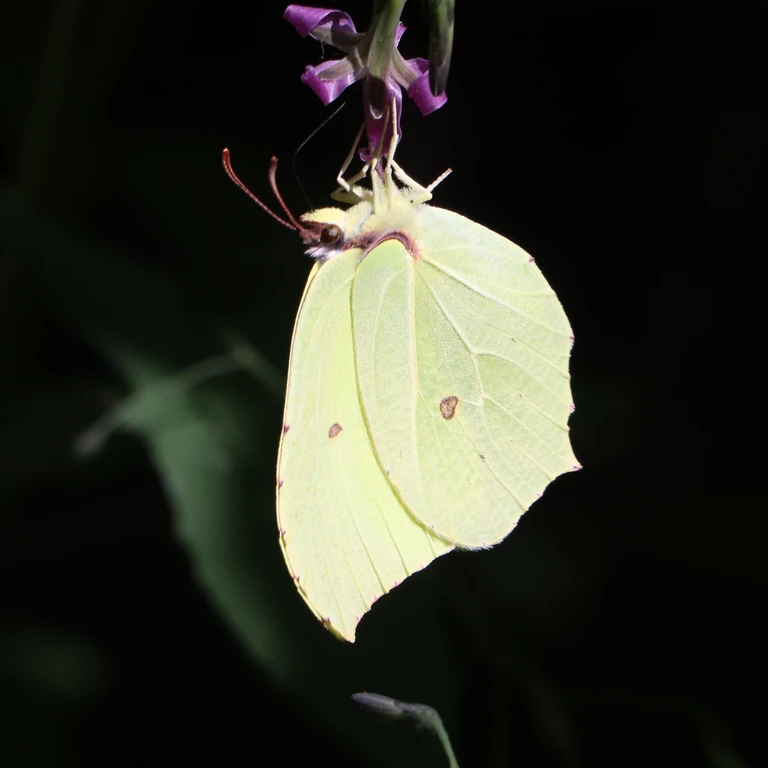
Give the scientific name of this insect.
Gonepteryx rhamni
